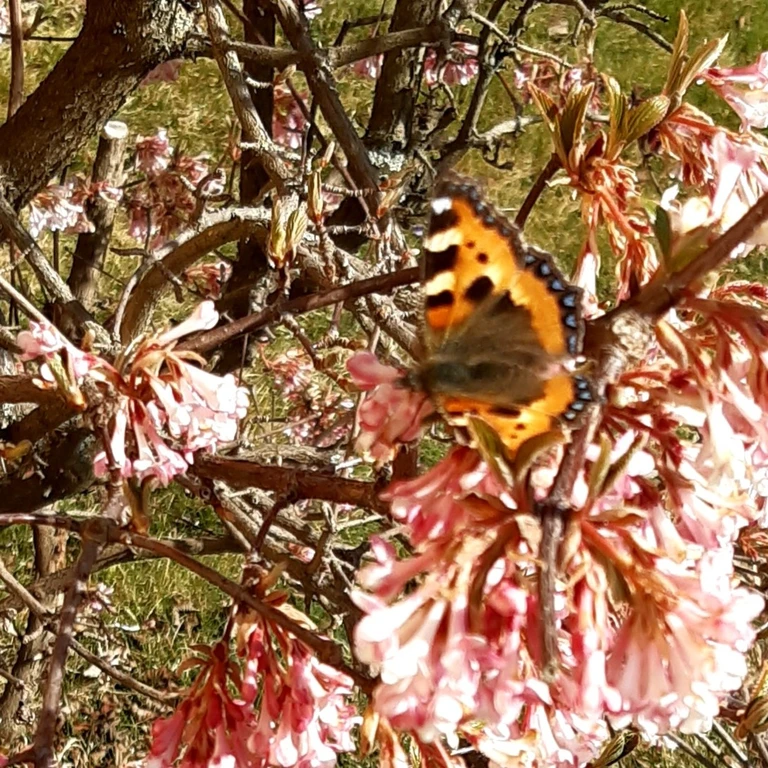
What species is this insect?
Aglais urticae
